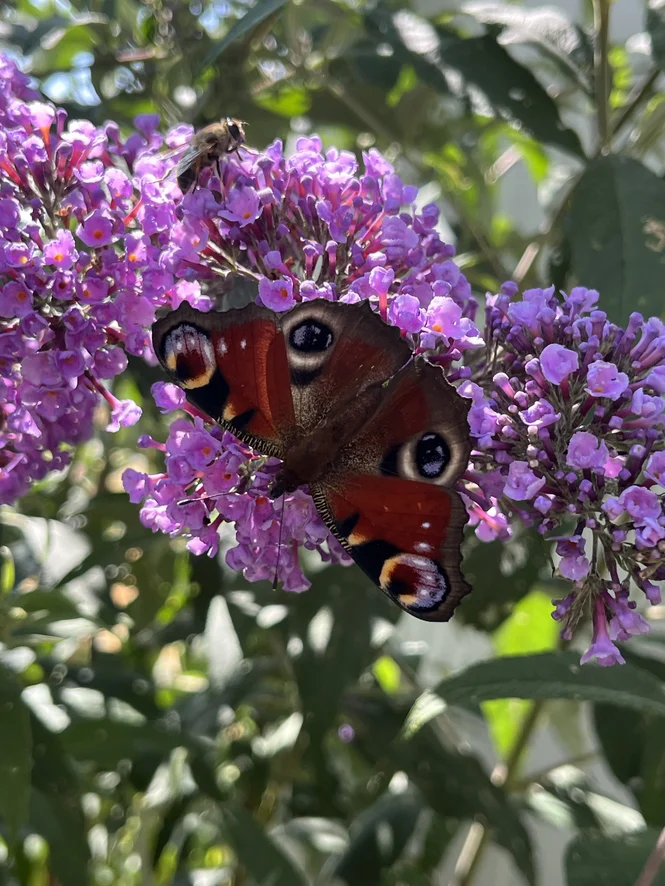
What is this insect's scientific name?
Aglais io
